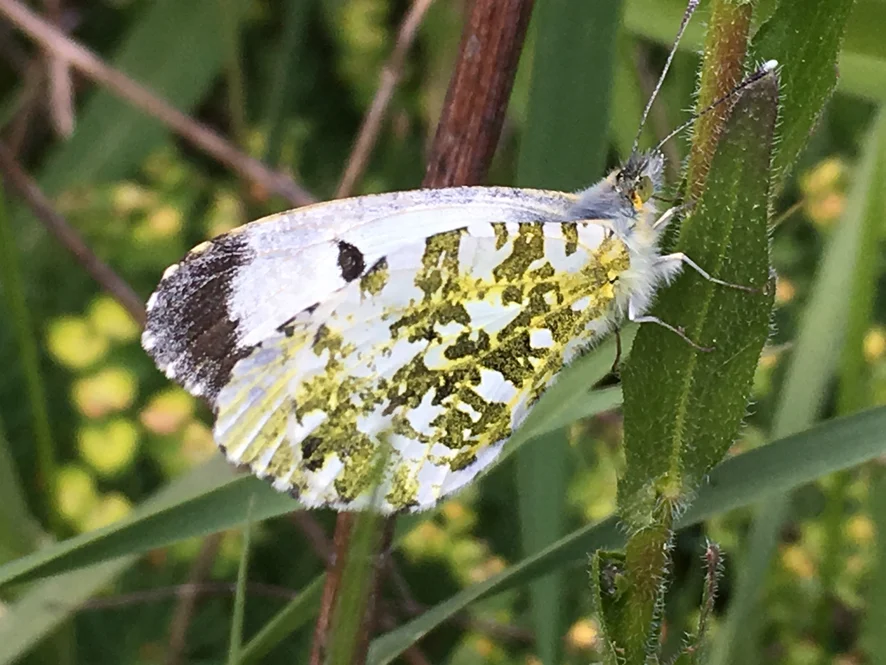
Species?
Anthocharis cardamines
